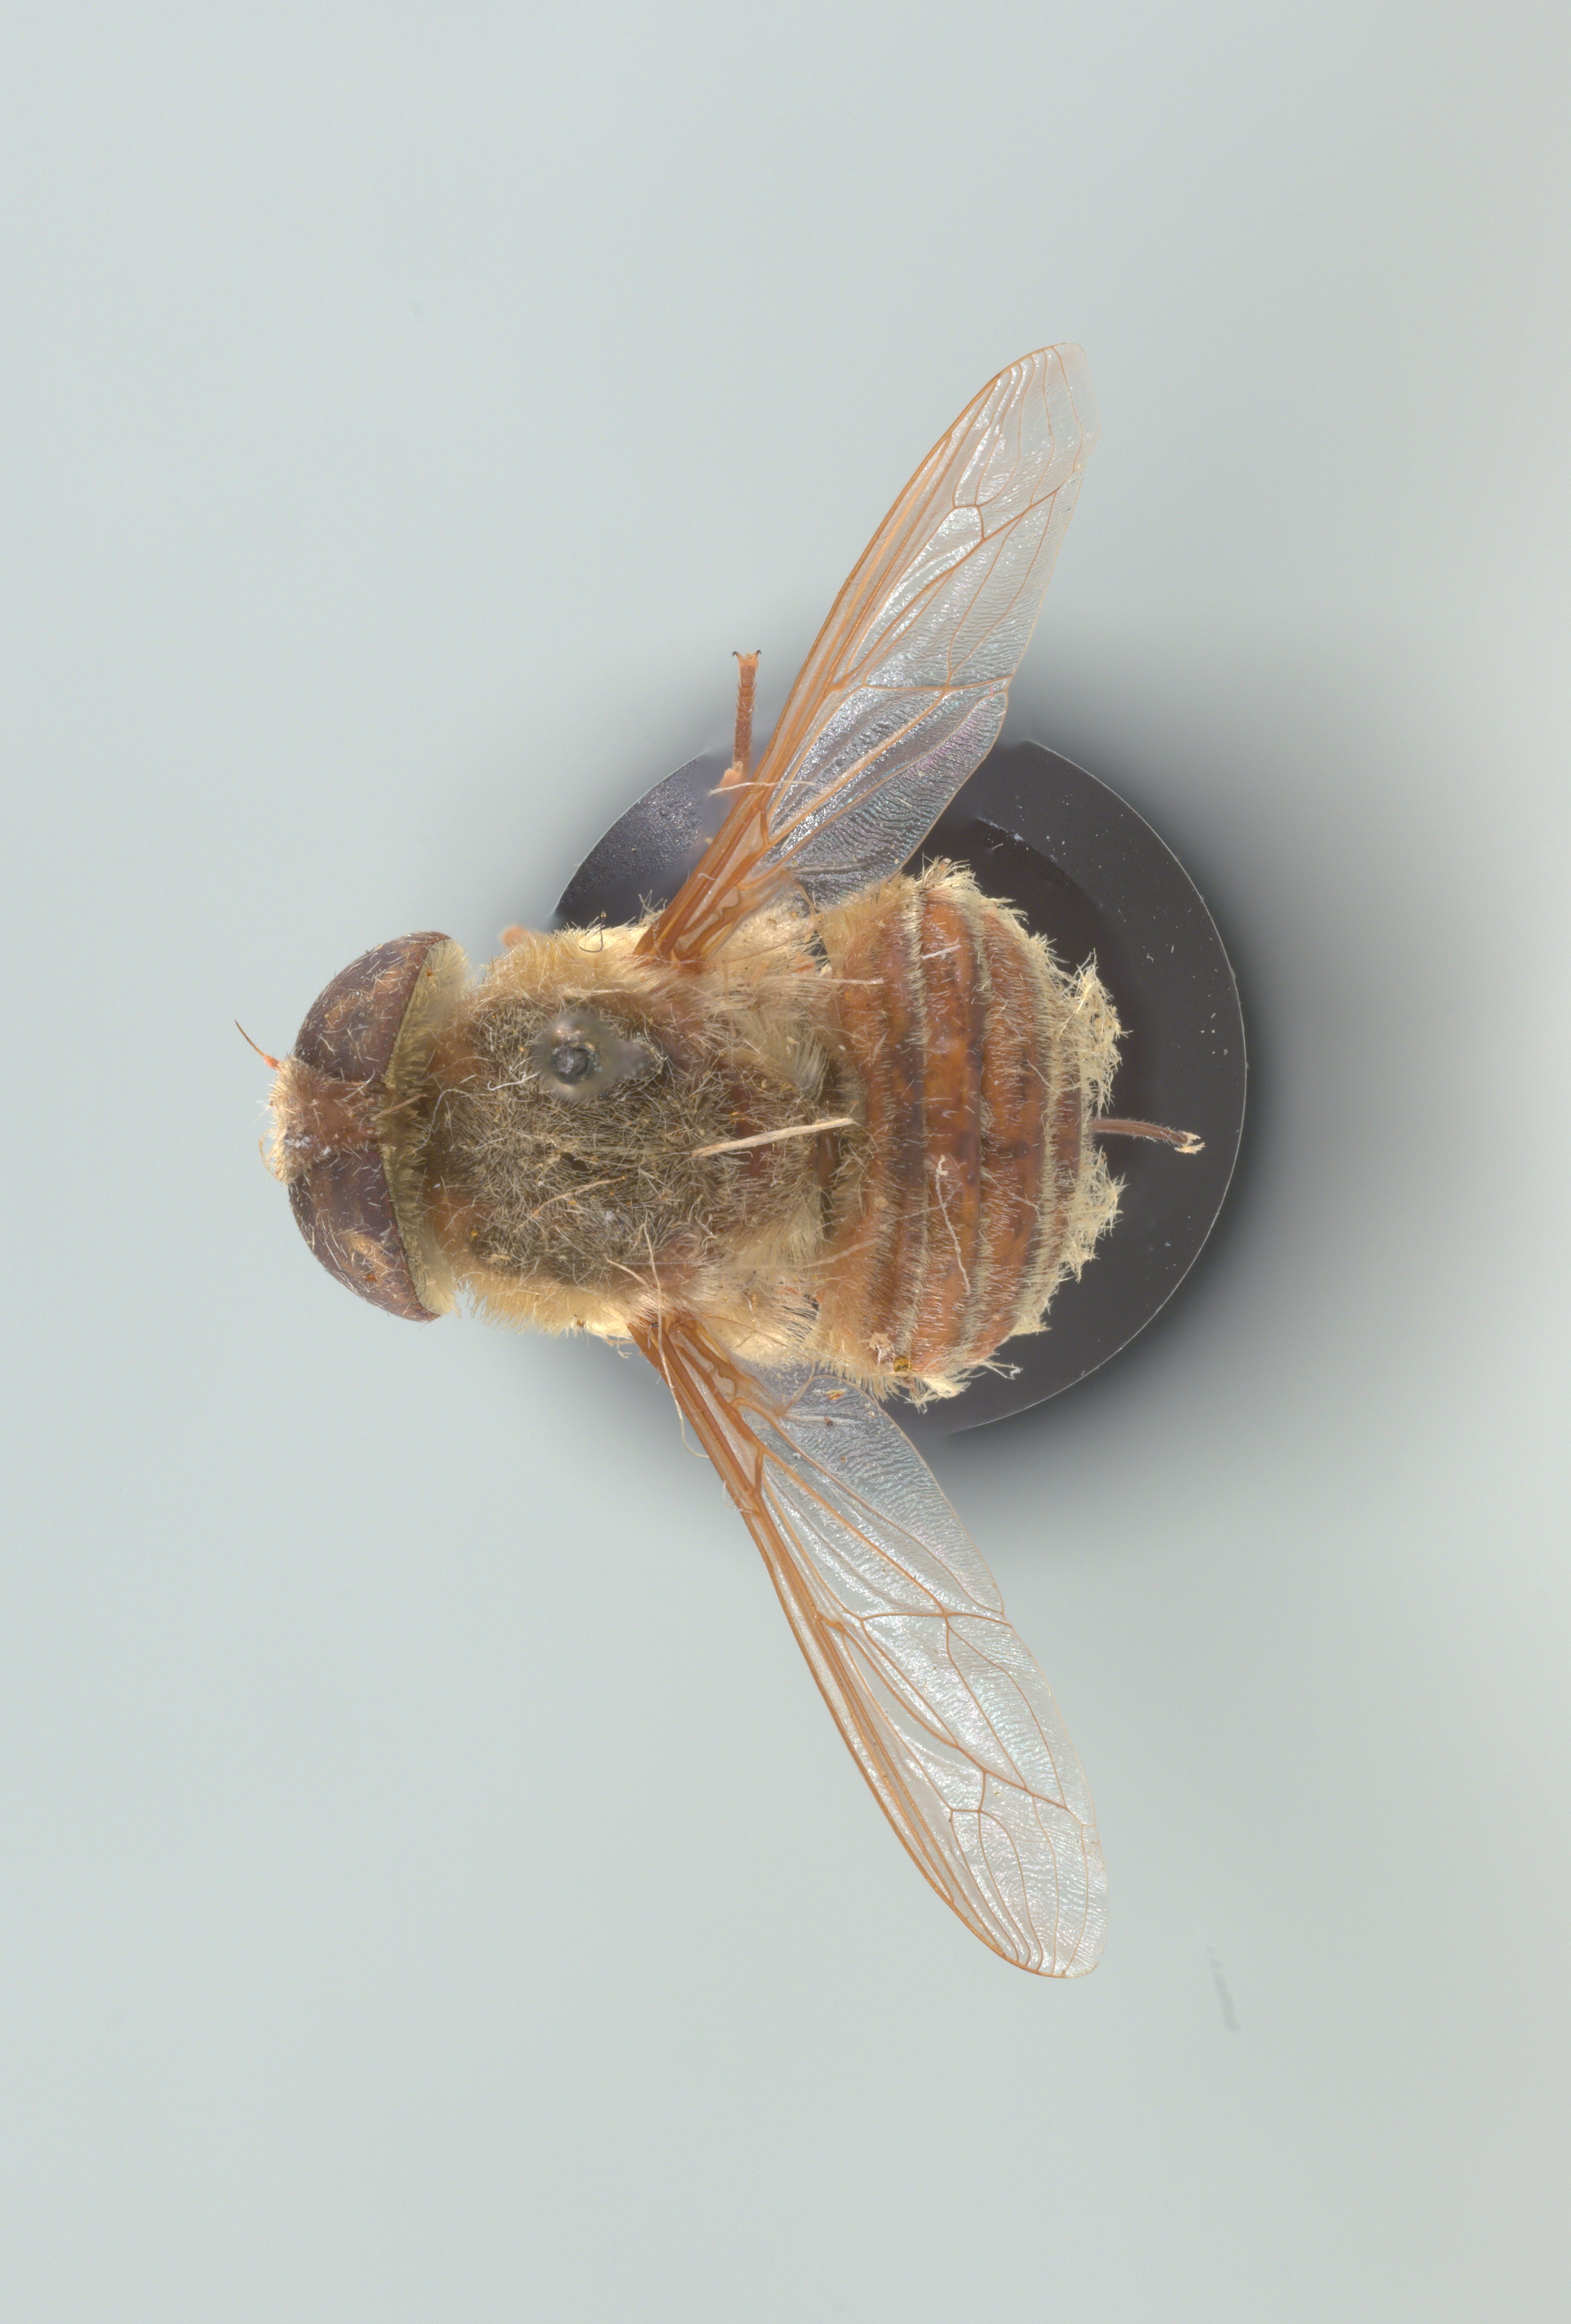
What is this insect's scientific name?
Neorhynchocephalus volaticus
